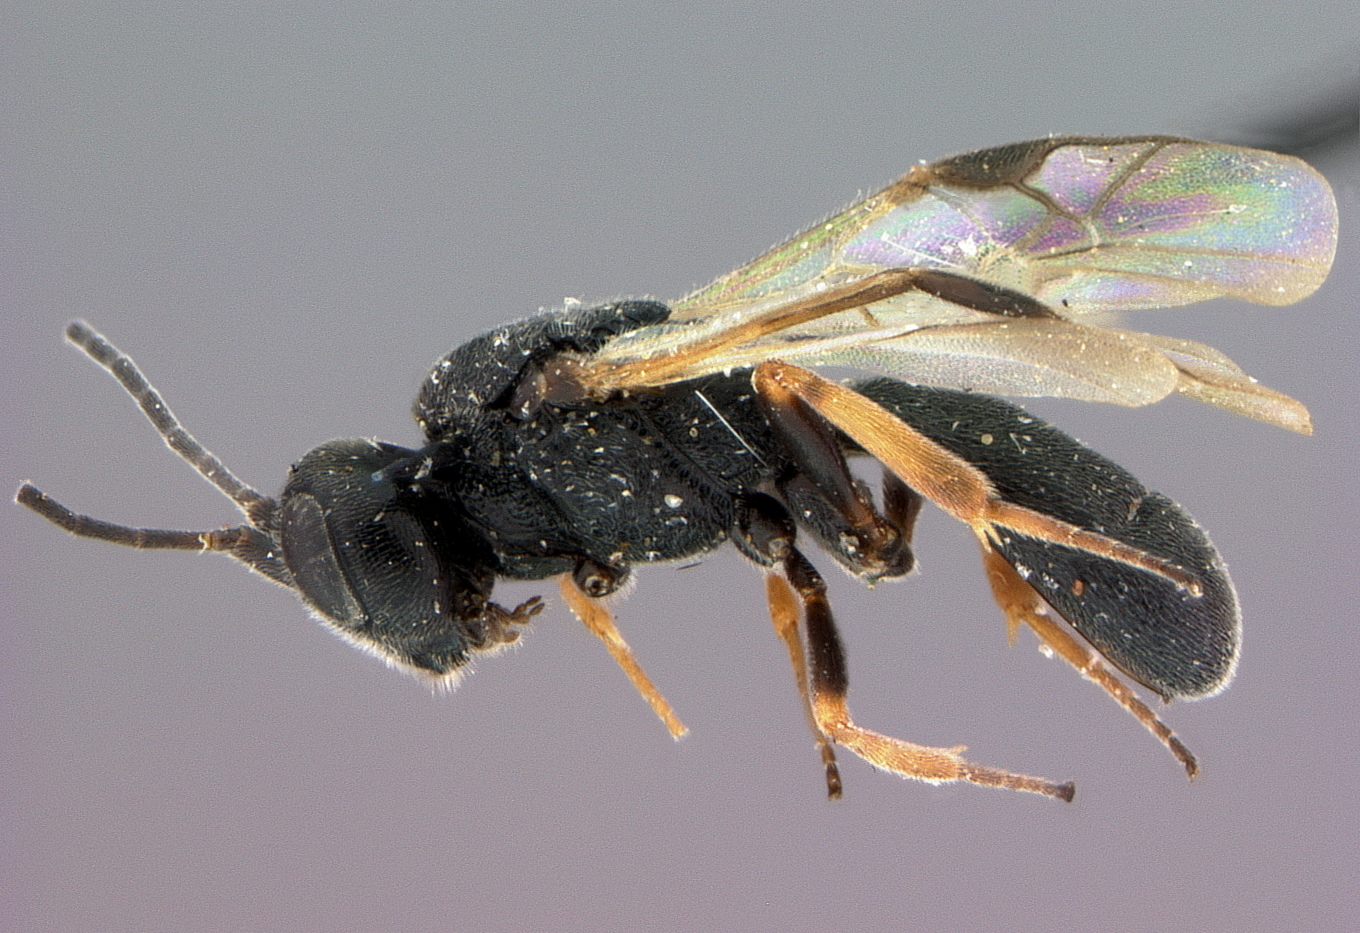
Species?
Chelonus punctatus
